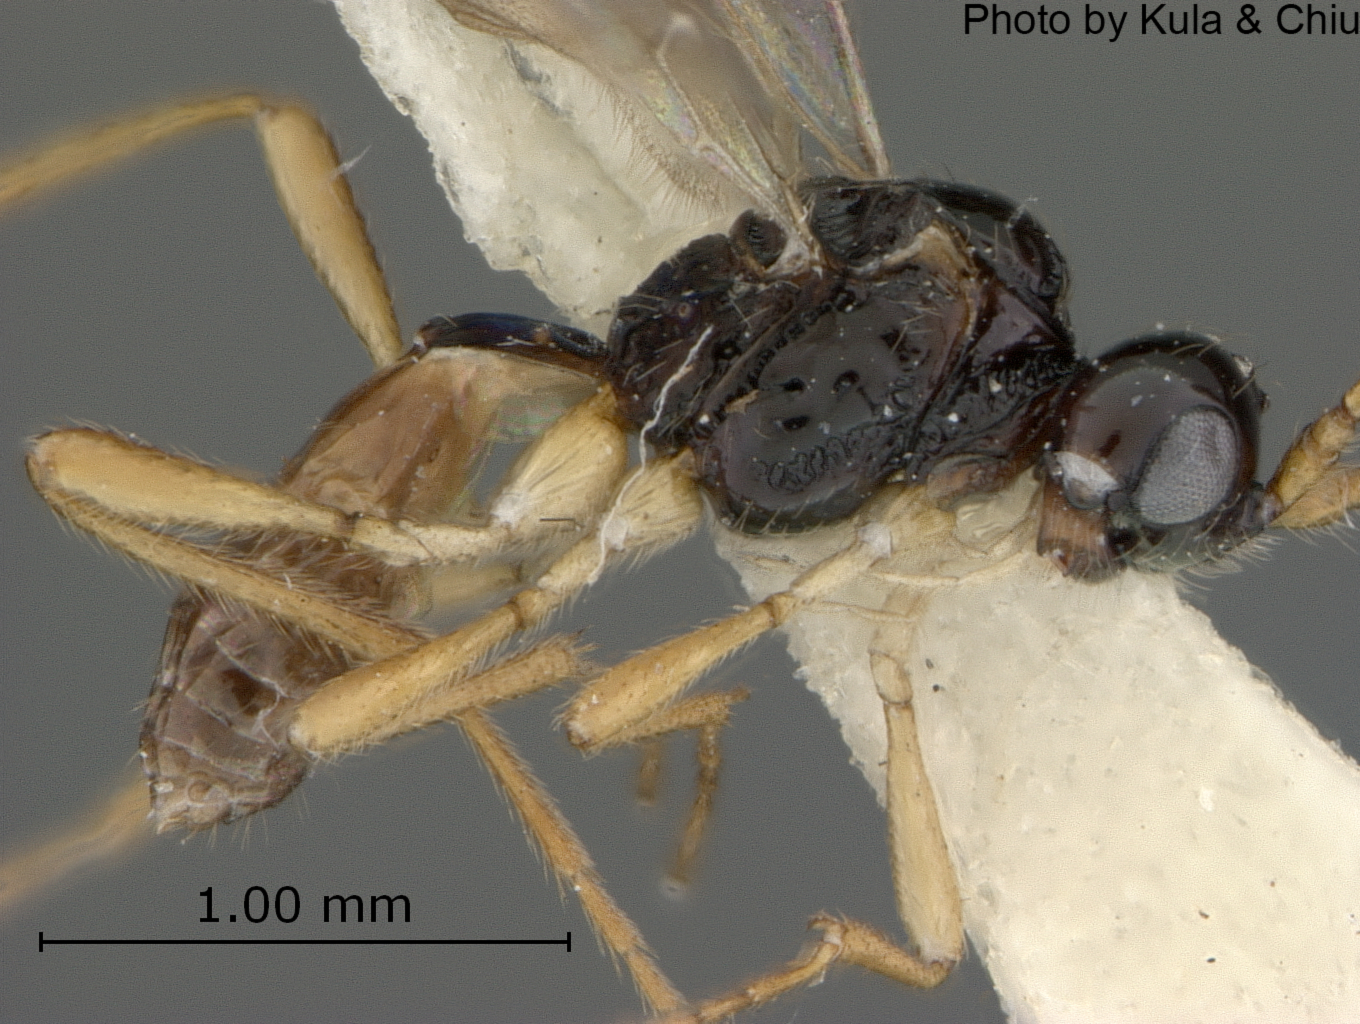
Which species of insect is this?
Aspilota acutistigma
